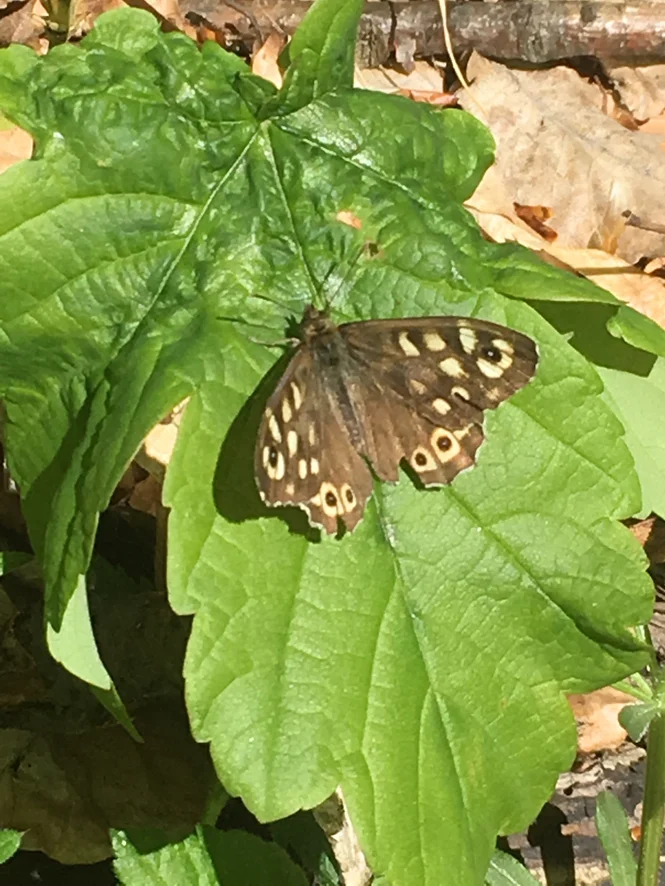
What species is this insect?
Pararge aegeria
